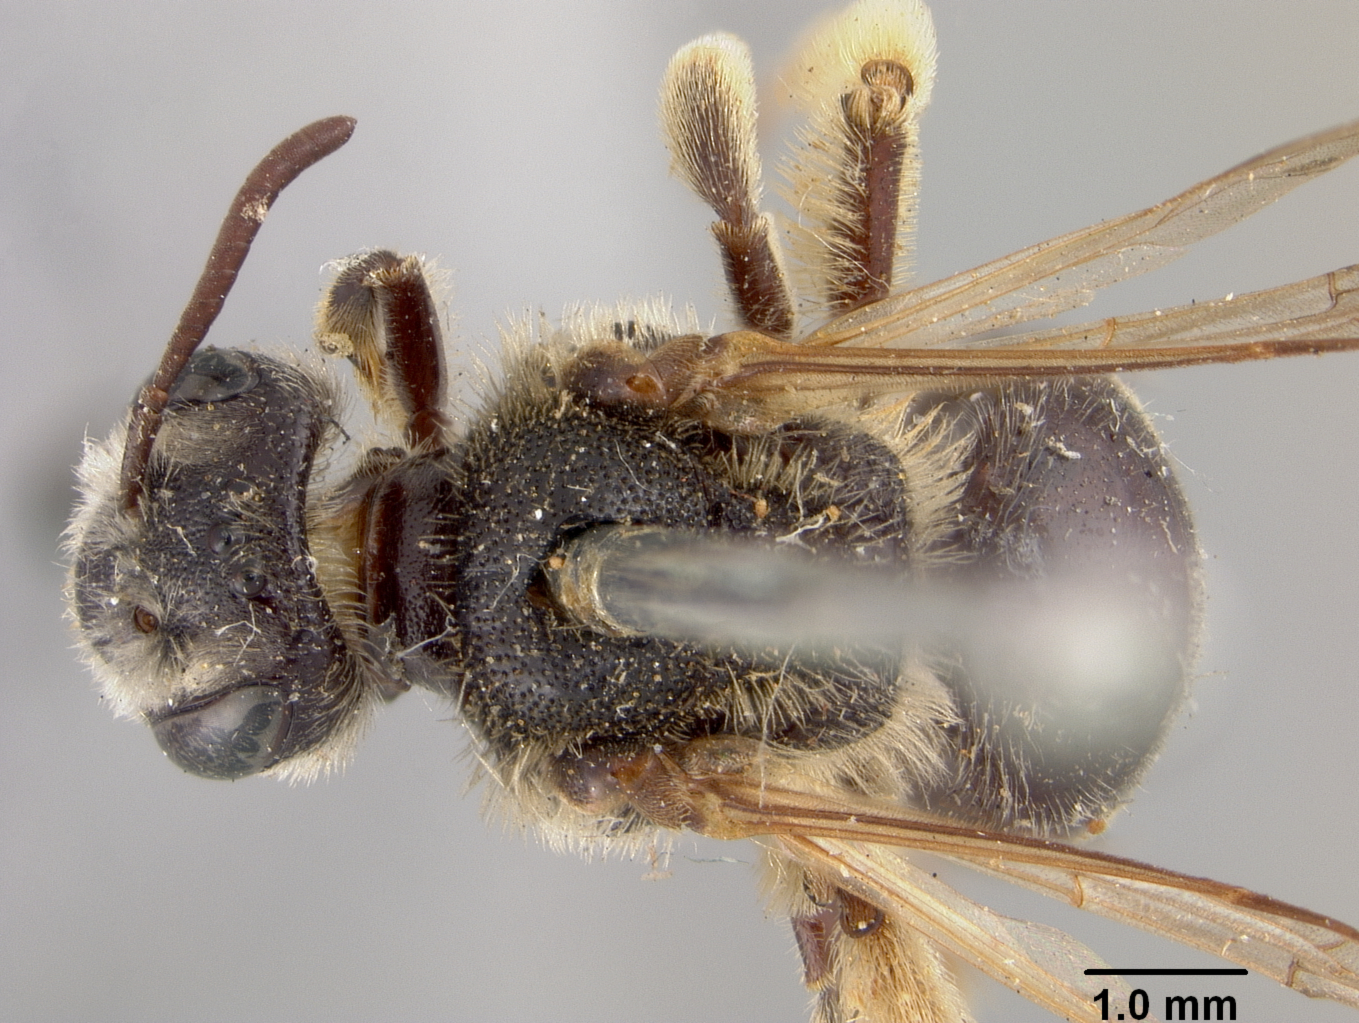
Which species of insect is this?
Andrena votula
